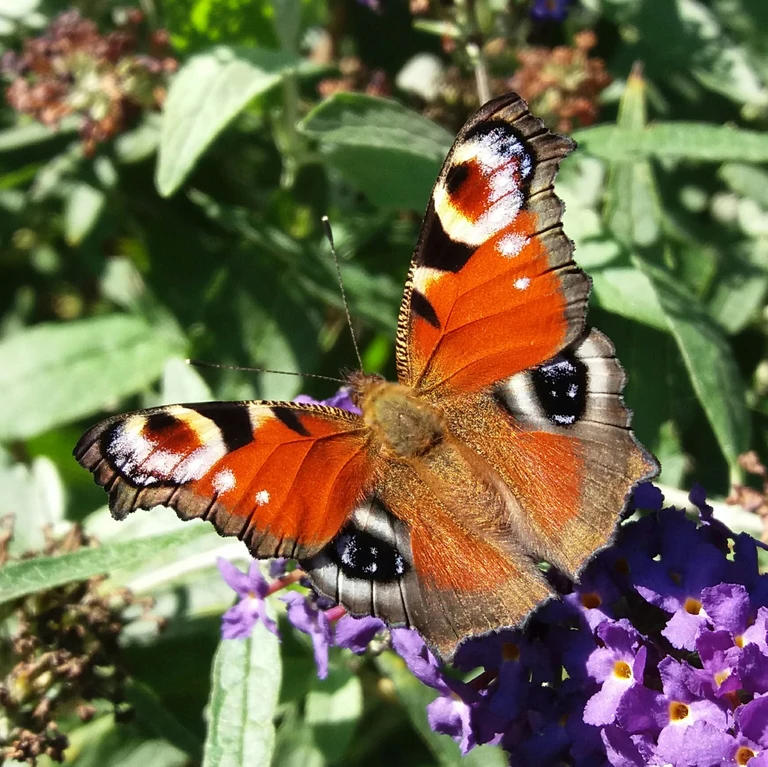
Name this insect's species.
Aglais io
